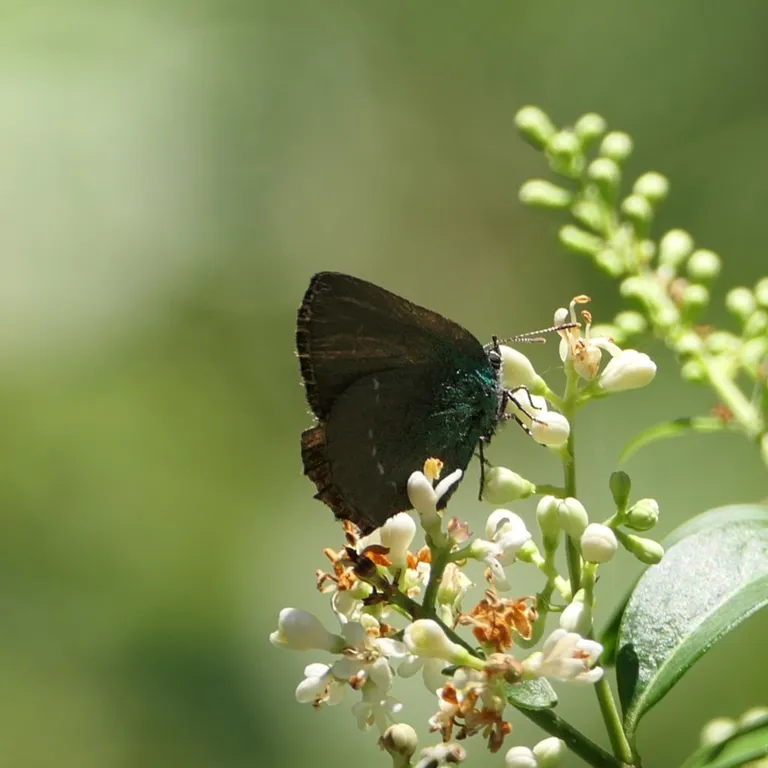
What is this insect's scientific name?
Callophrys rubi
